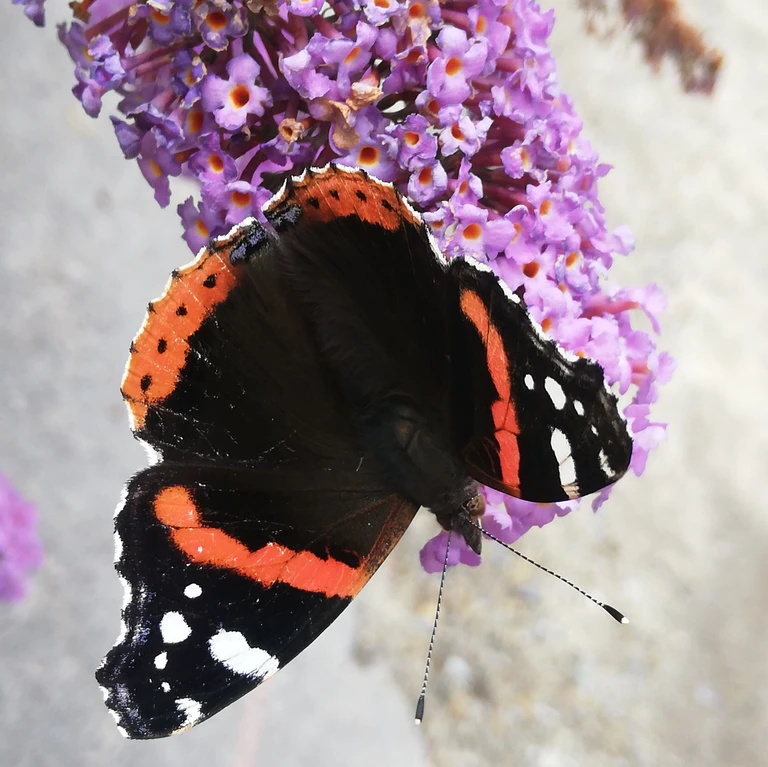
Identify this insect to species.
Vanessa atalanta
